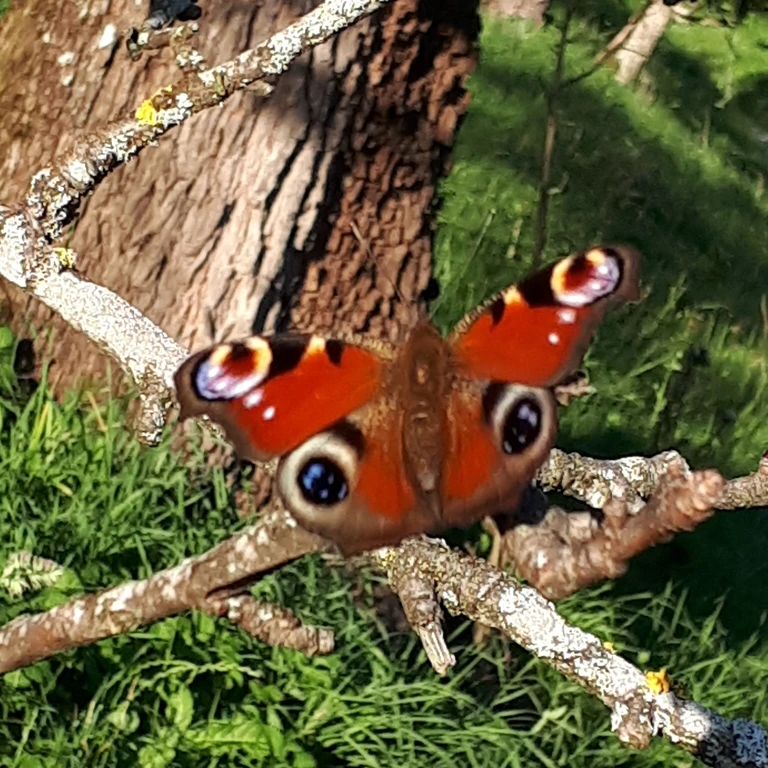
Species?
Aglais io
